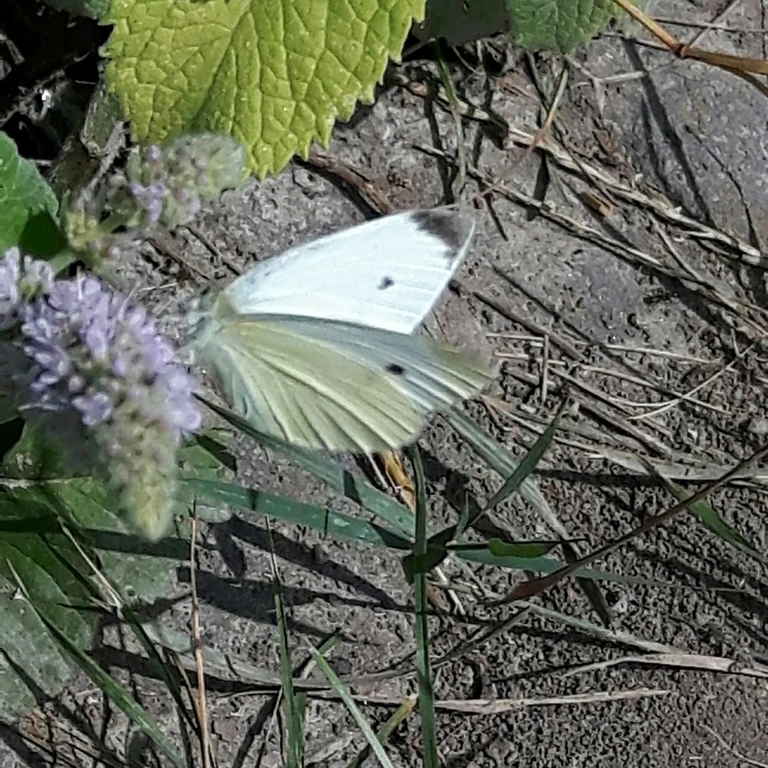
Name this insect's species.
Pieris rapae
